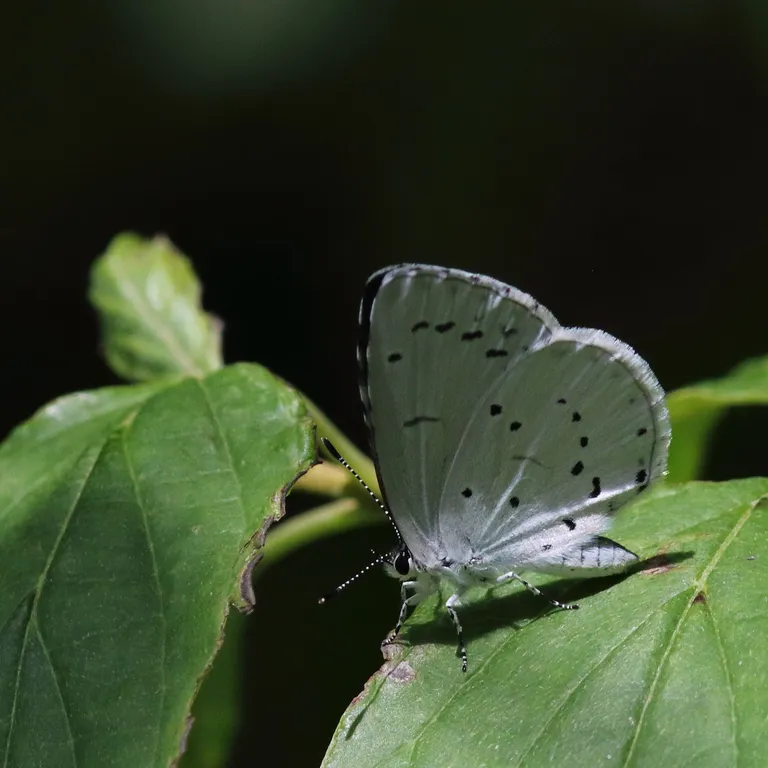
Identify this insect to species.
Celastrina argiolus
